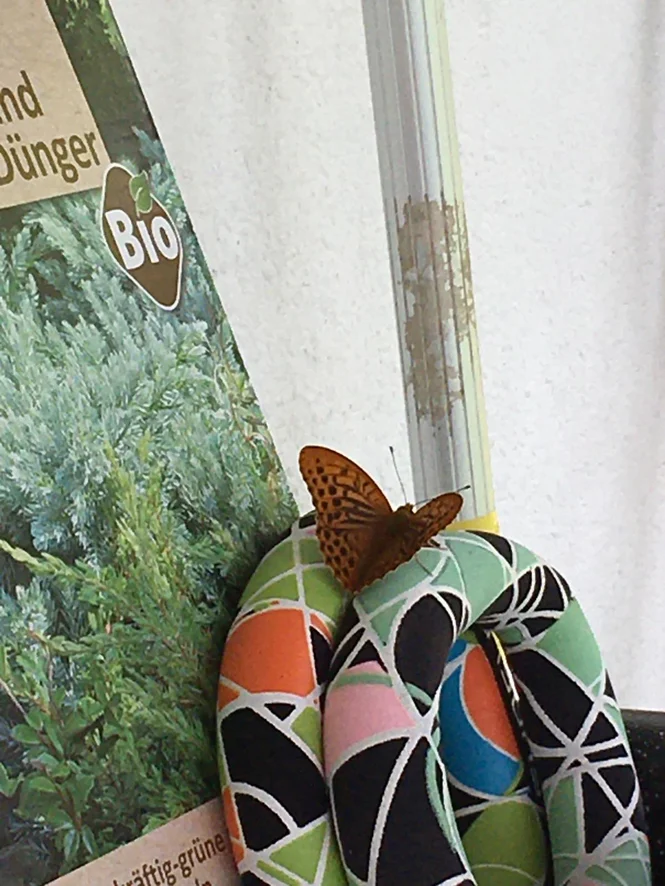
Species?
Argynnis paphia
